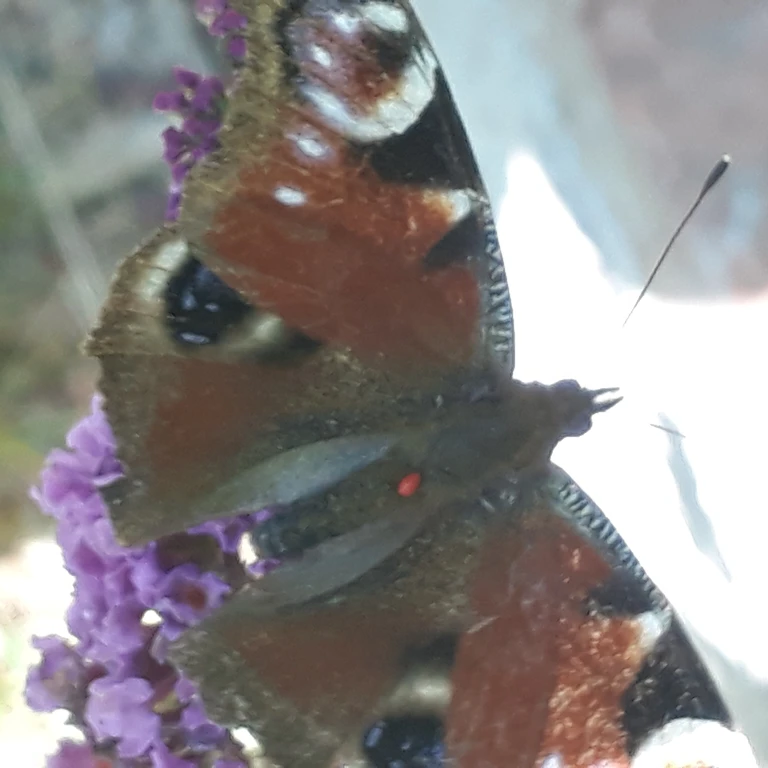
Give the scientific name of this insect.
Aglais io
